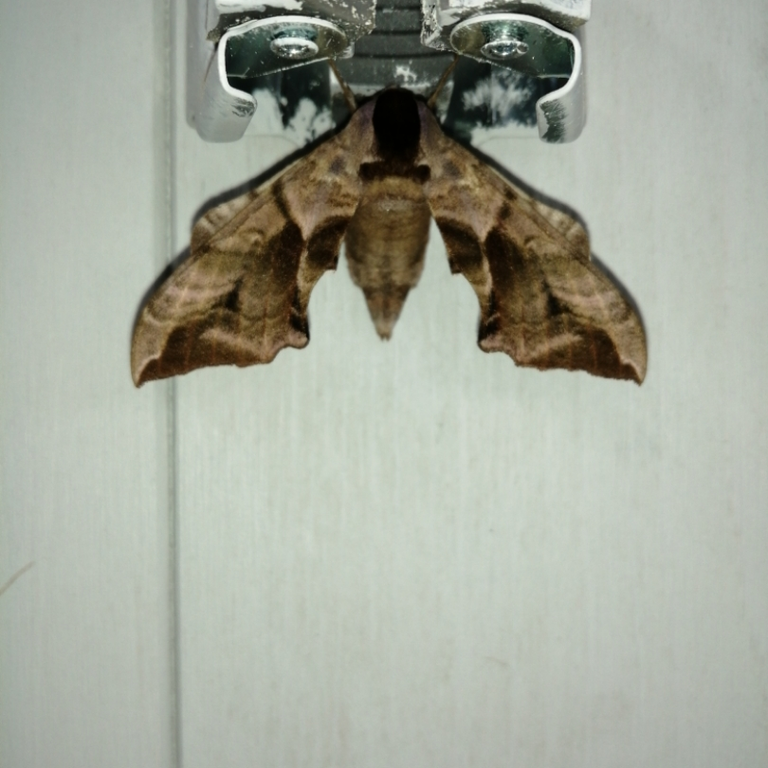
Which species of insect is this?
Smerinthus ocellata
